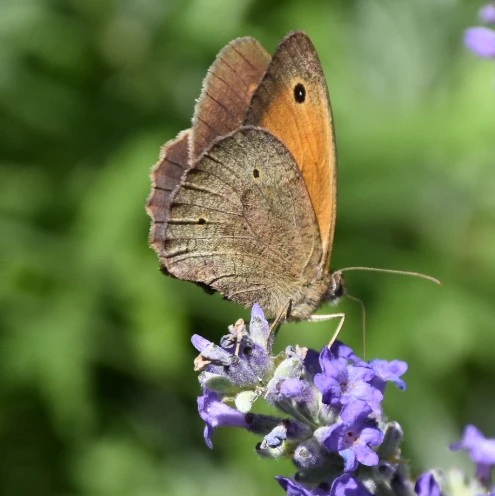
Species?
Maniola jurtina
